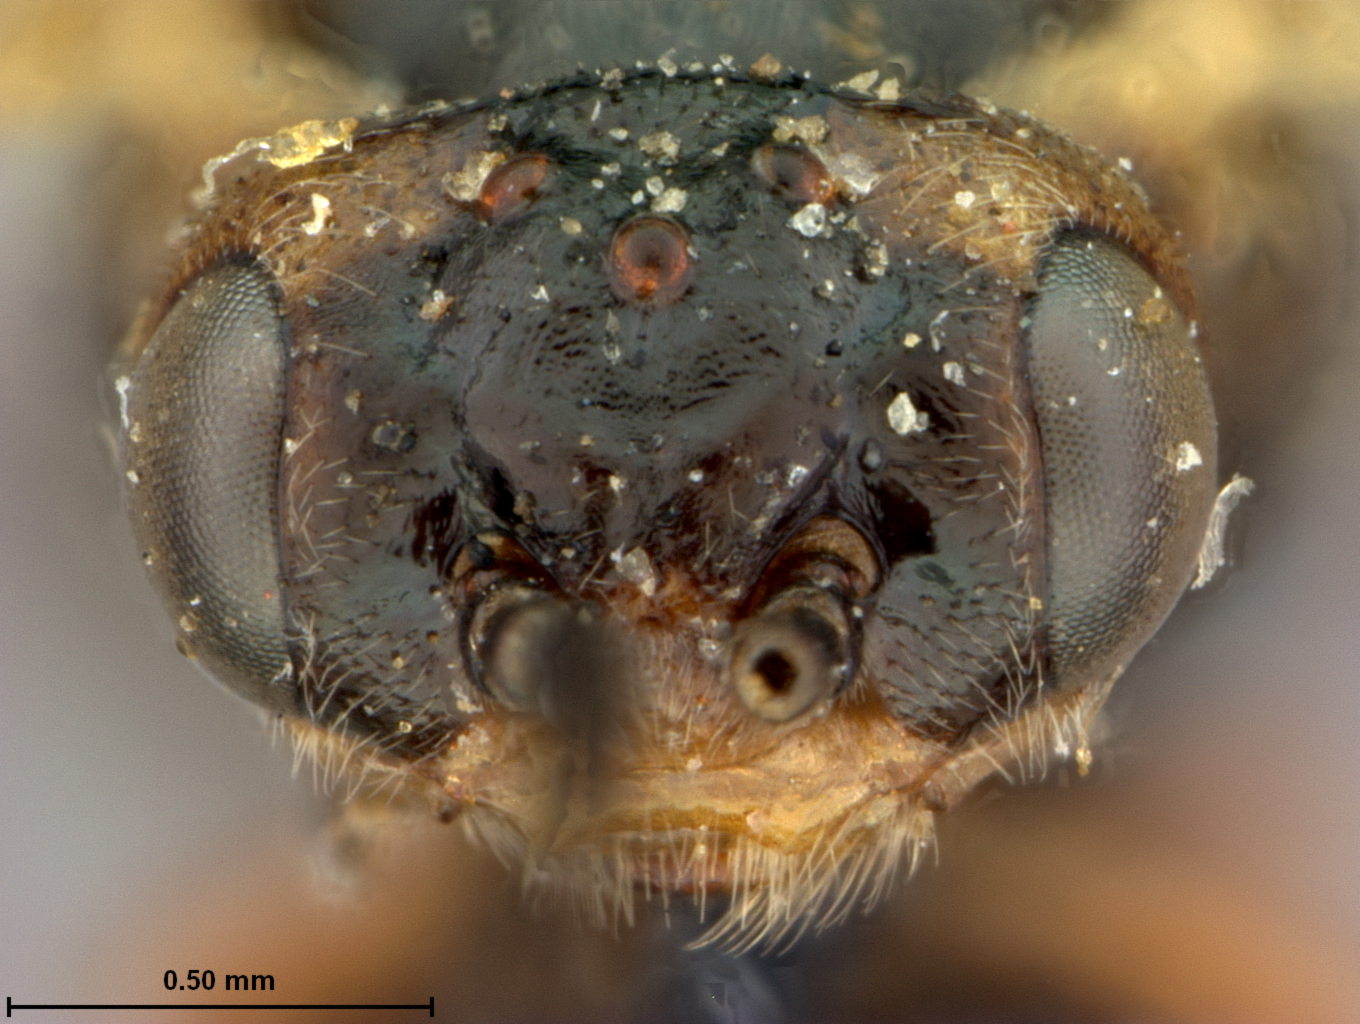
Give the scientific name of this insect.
Pontania bruneri
